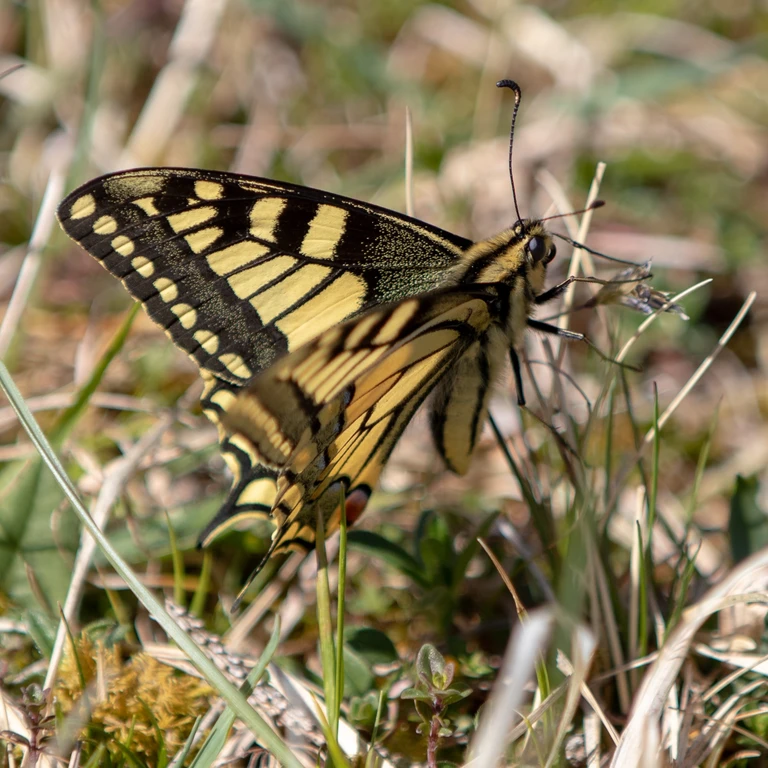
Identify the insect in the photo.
Papilio machaon
